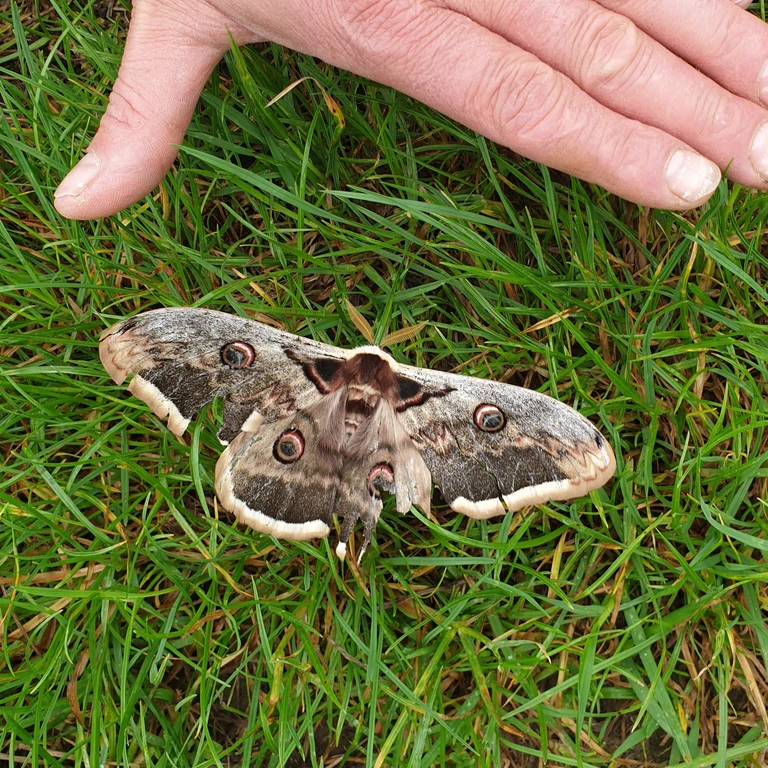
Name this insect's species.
Saturnia pyri
